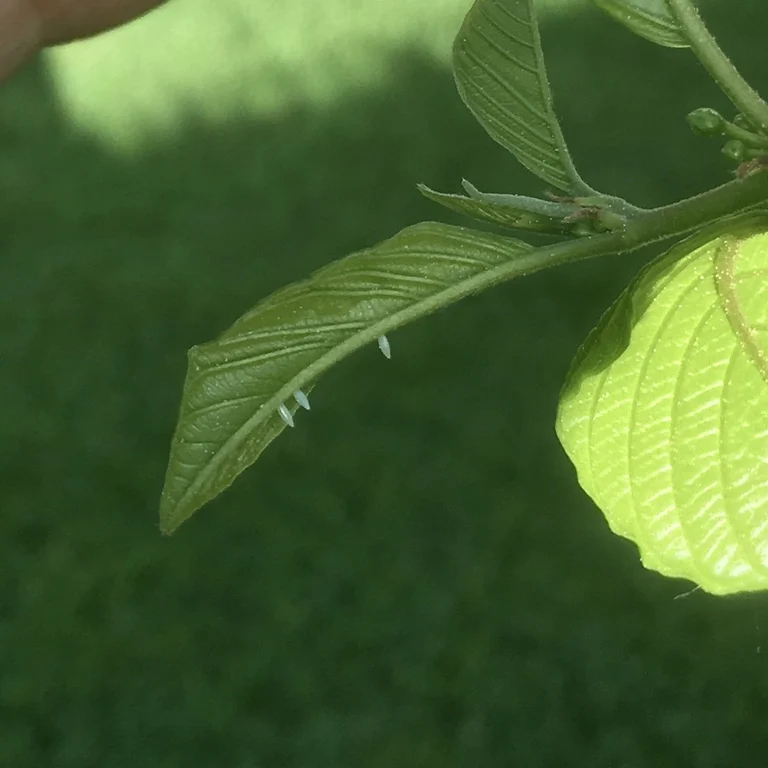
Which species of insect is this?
Gonepteryx rhamni
